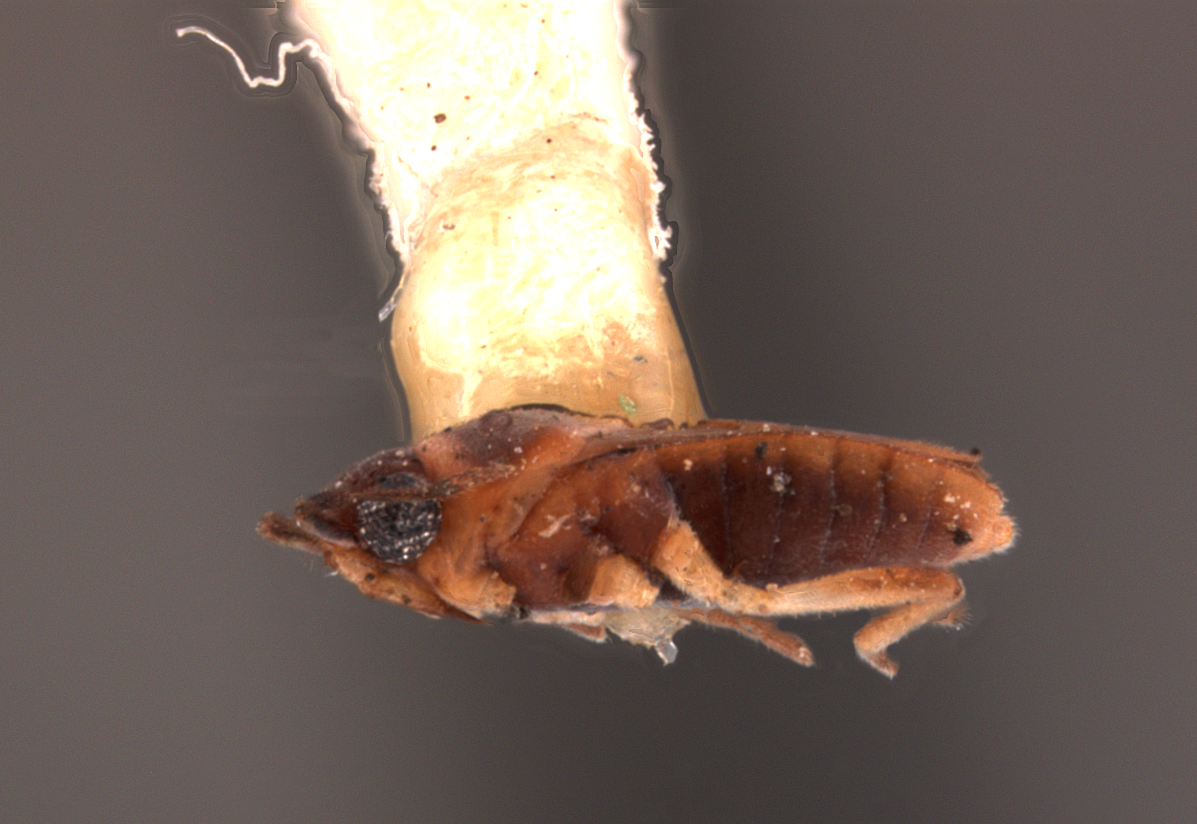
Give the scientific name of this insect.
Microvelia pudoris
